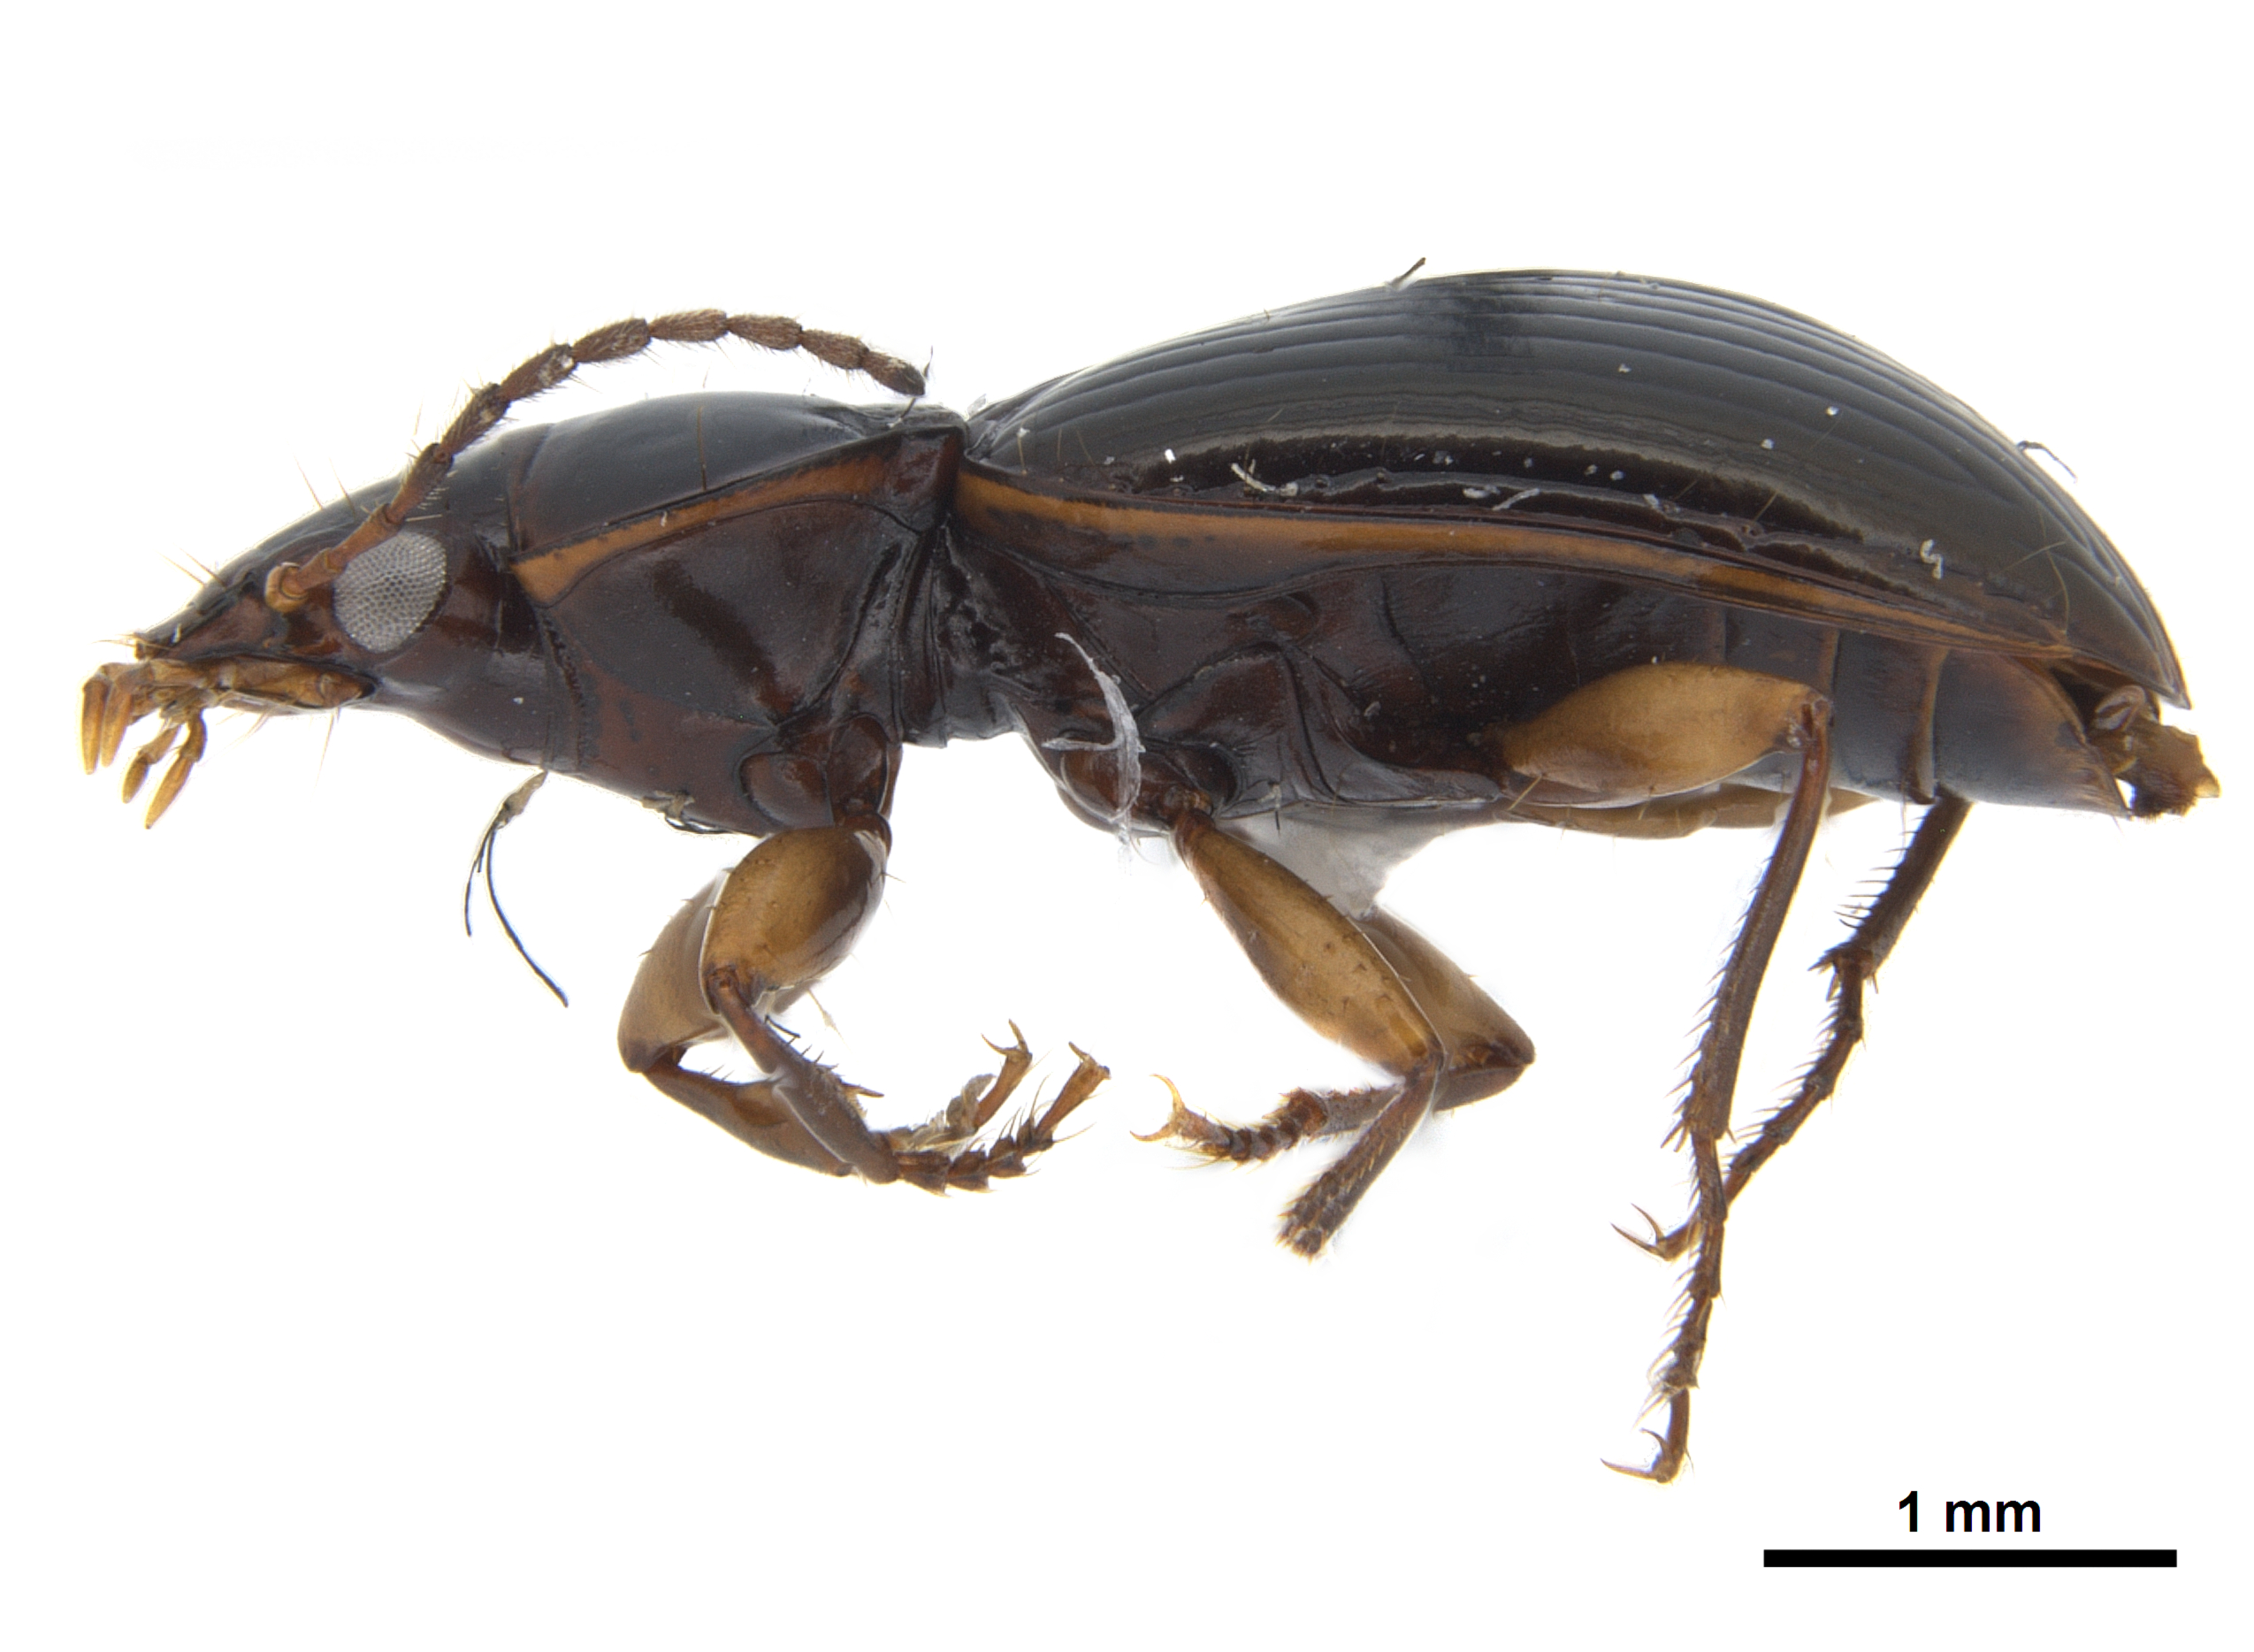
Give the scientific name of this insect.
Mecyclothorax chalcosus
